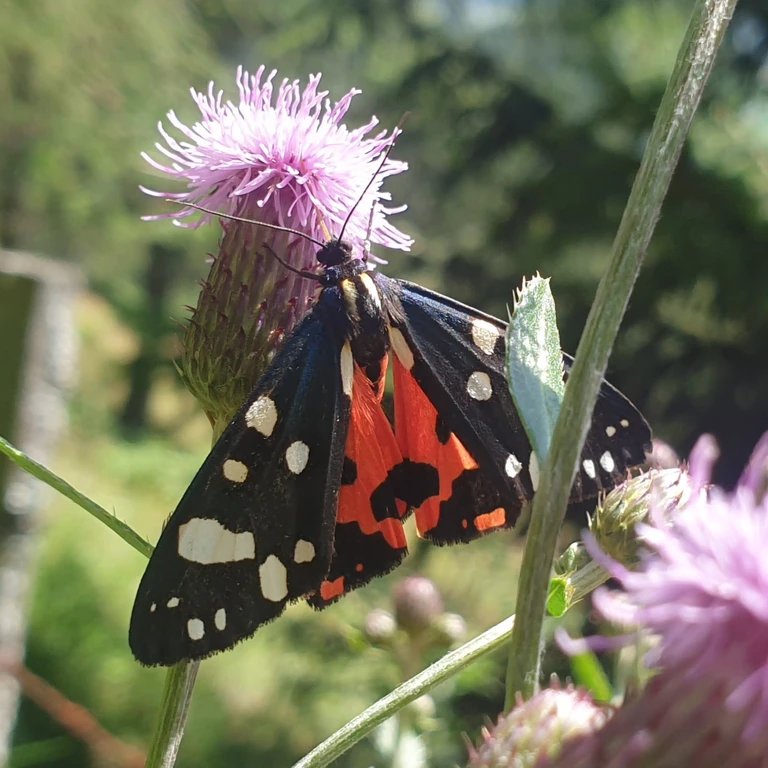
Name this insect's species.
Callimorpha dominula
